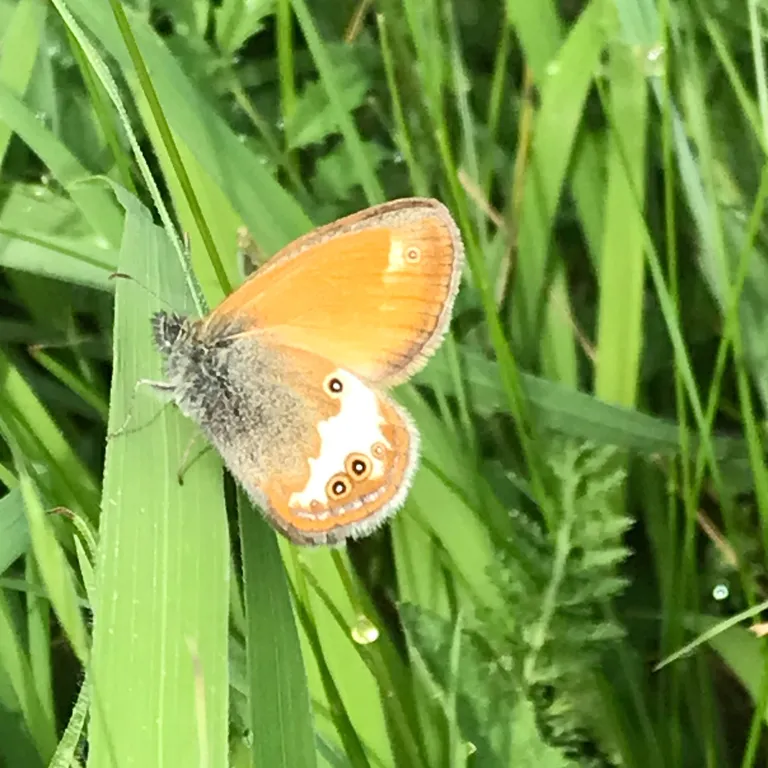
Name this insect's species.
Coenonympha arcania
